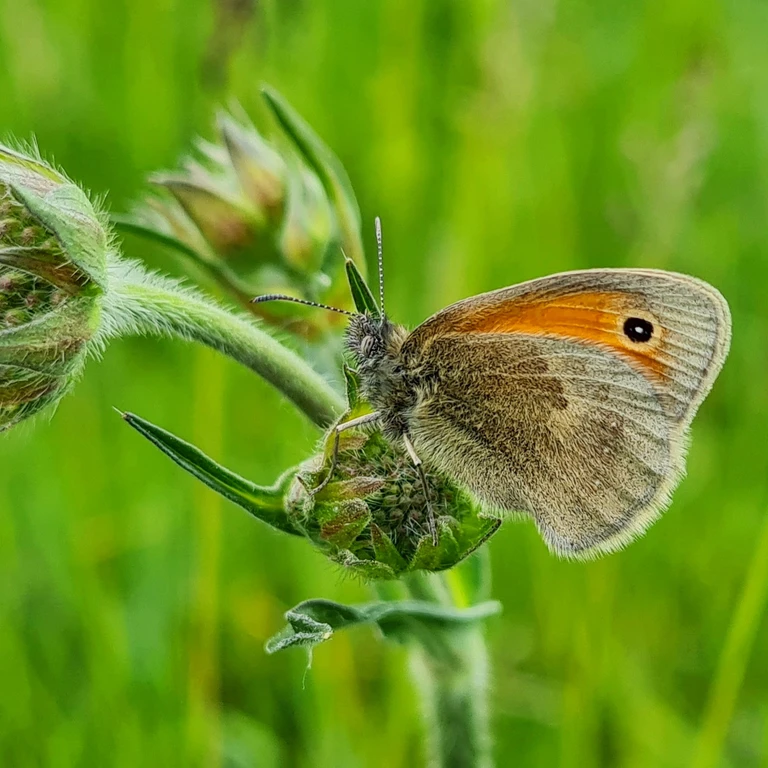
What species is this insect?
Coenonympha pamphilus
